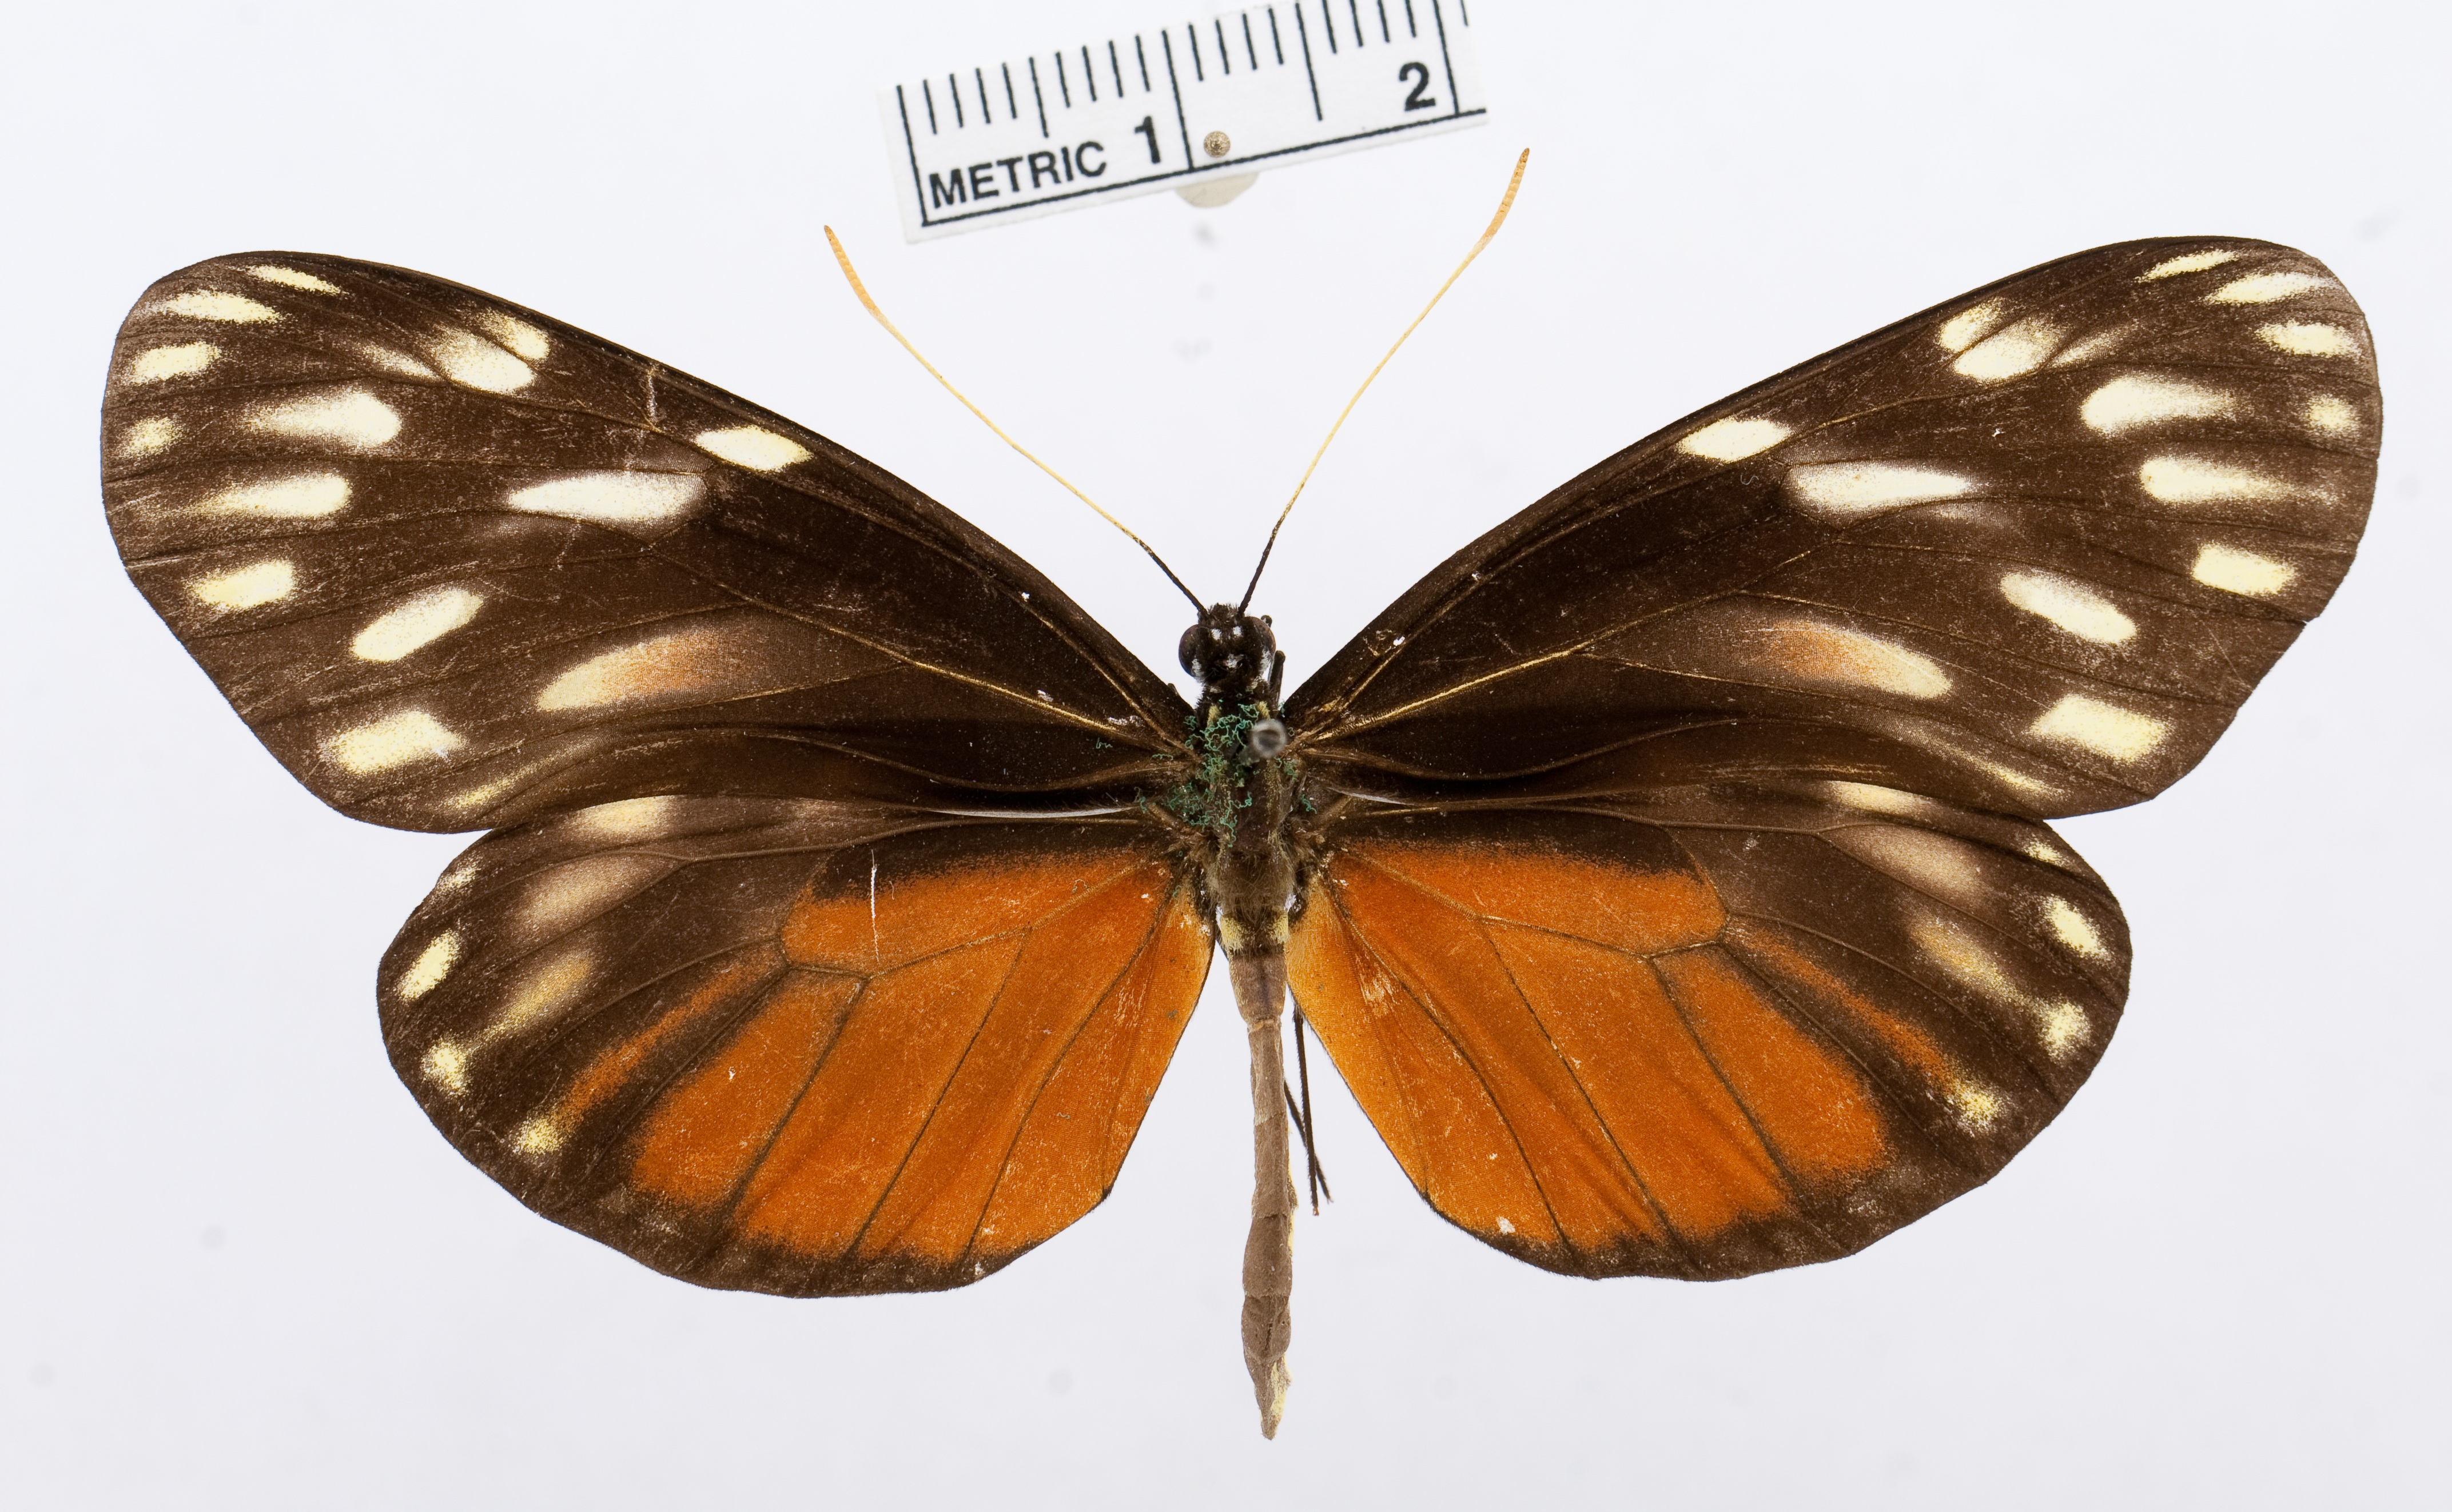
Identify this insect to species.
Patia cordillera
